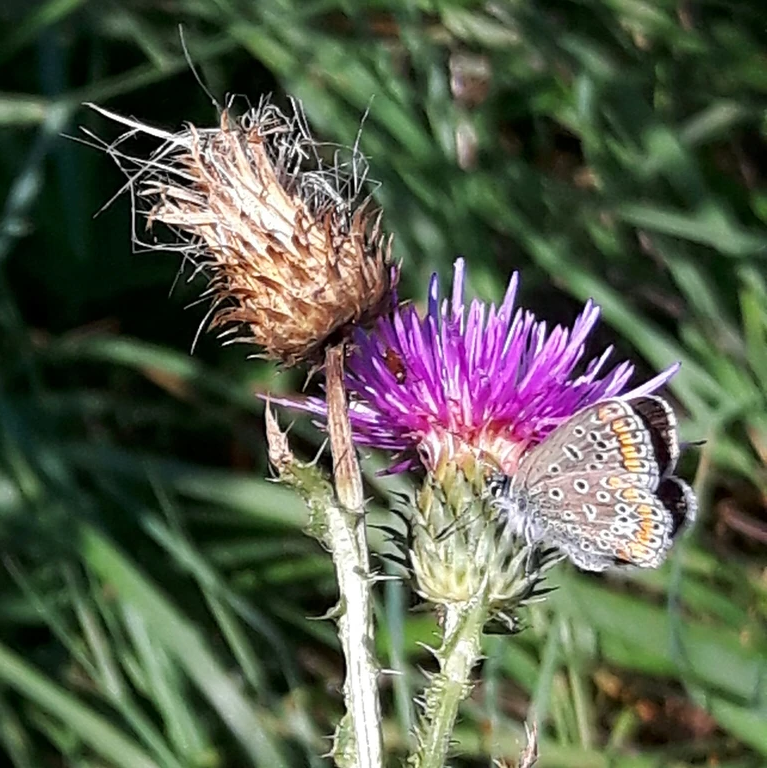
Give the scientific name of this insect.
Polyommatus icarus
